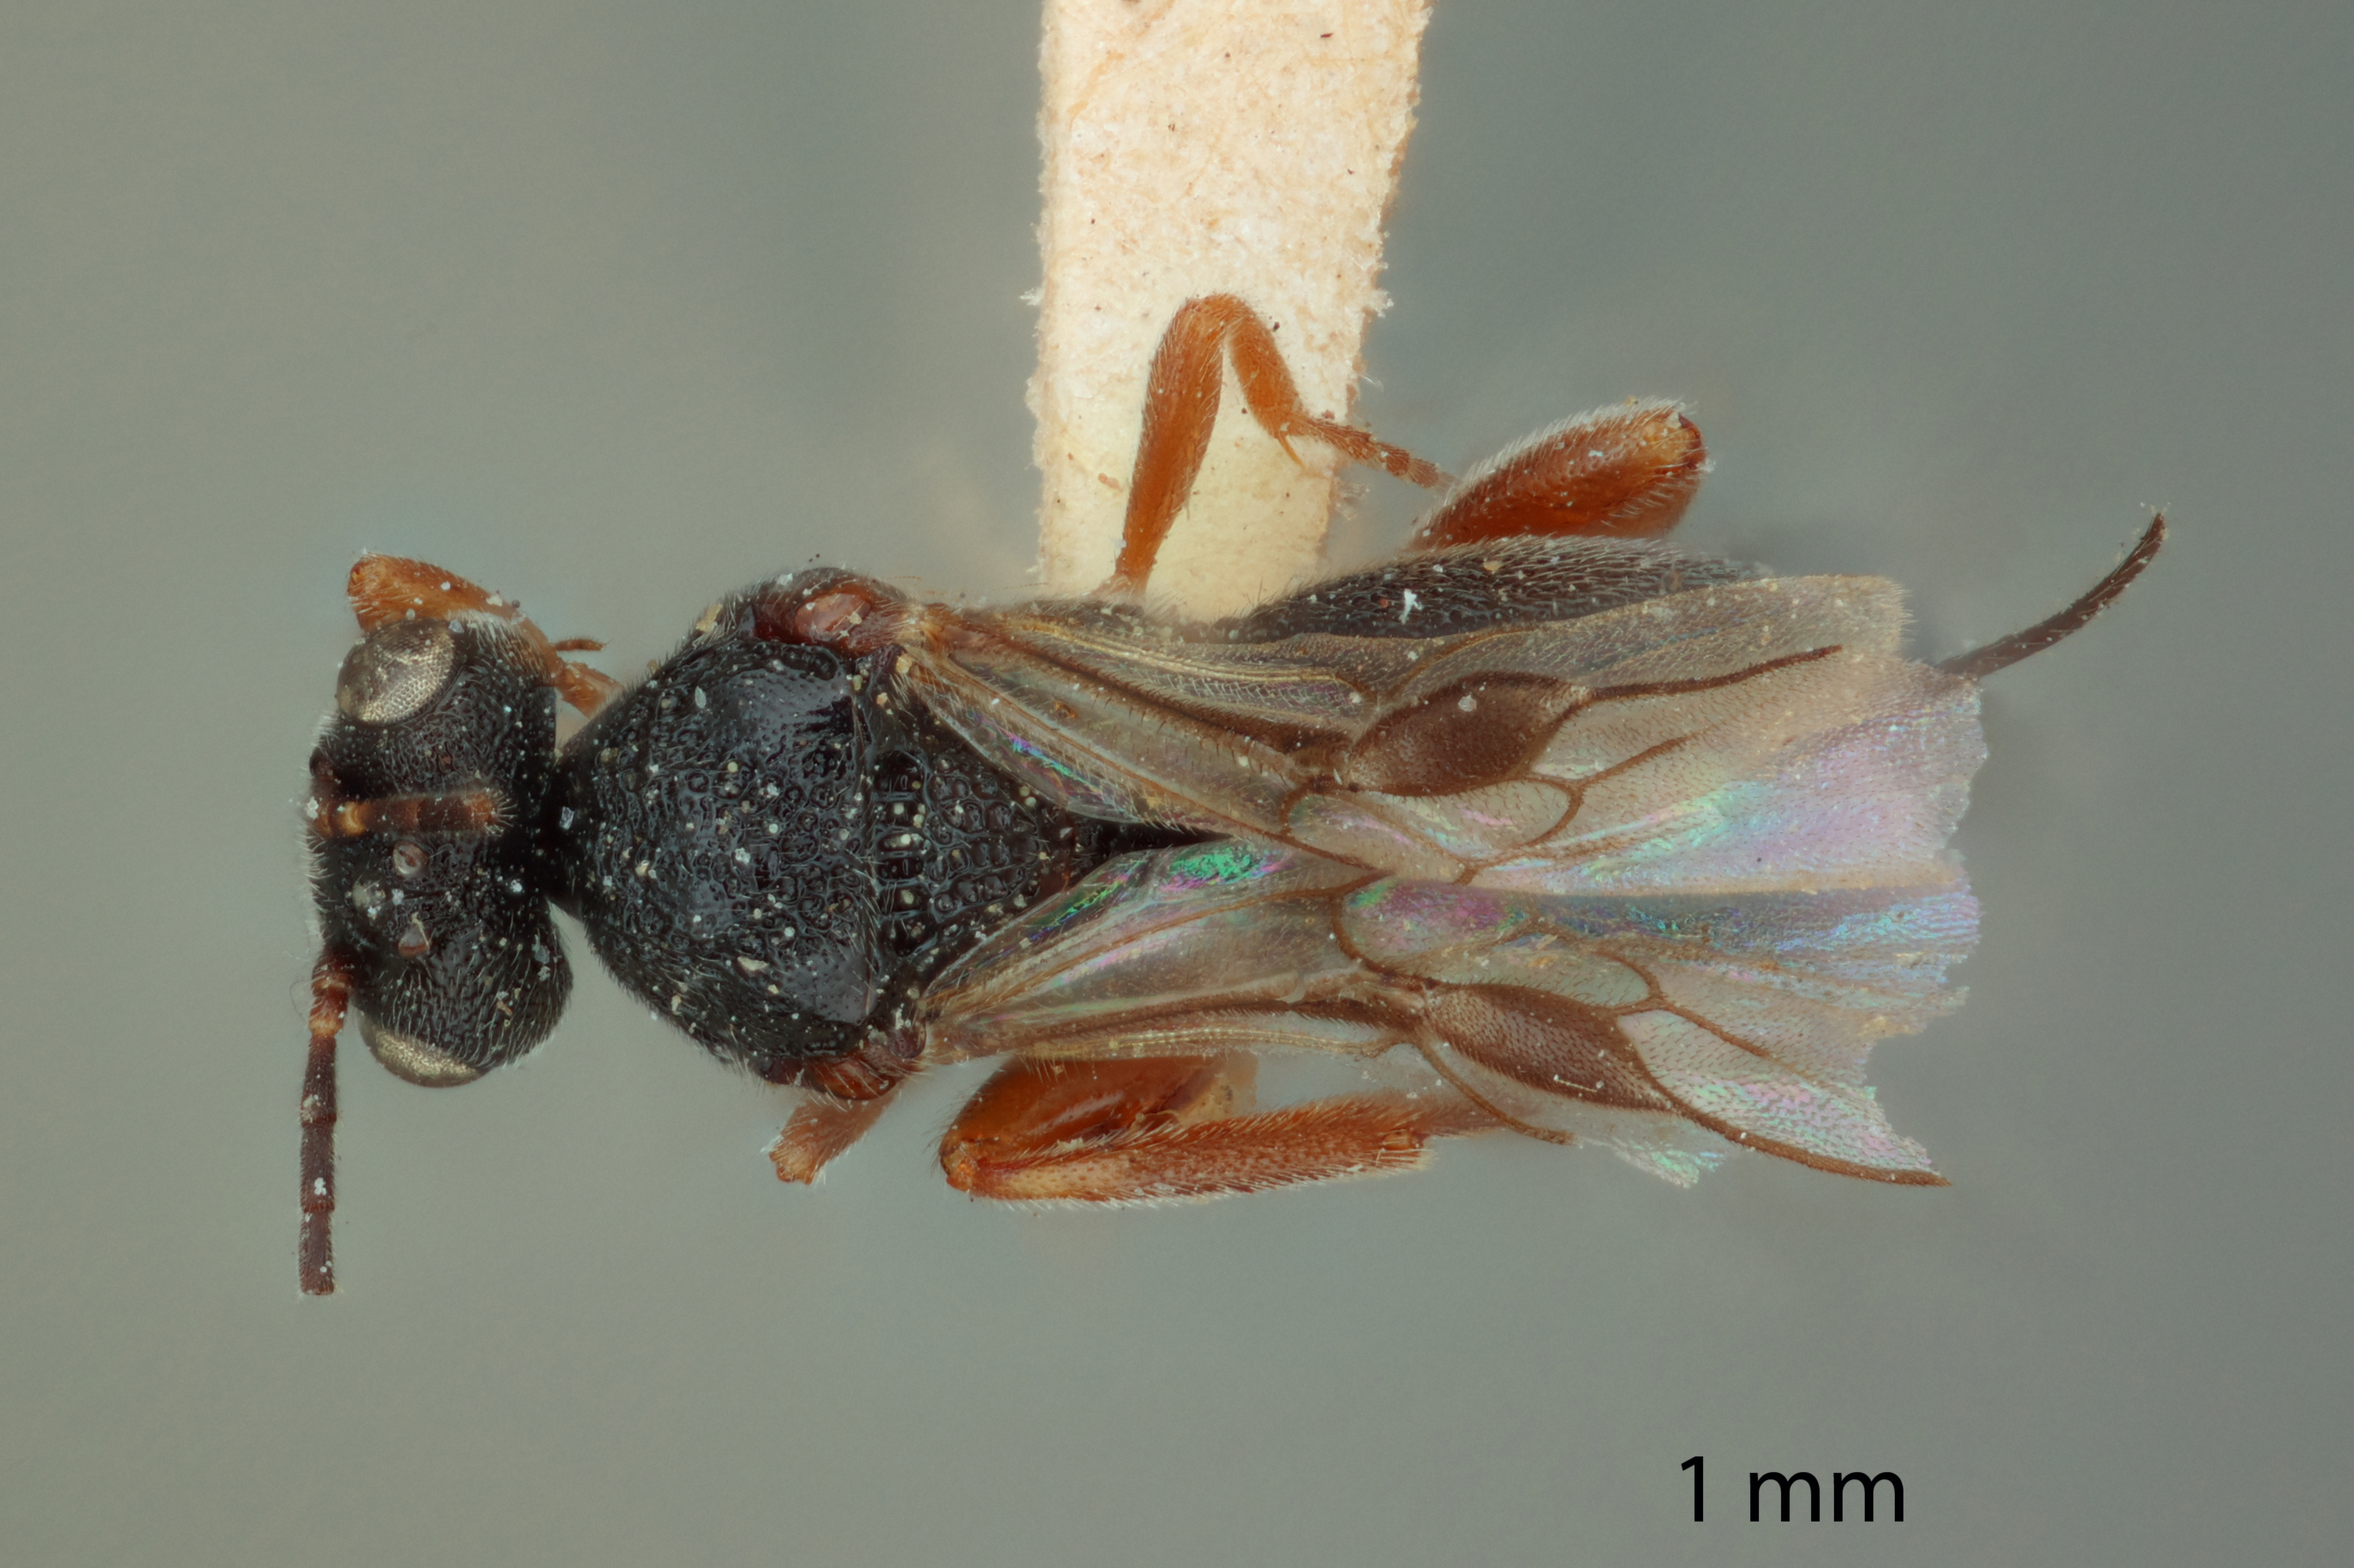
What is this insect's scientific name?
Urosigalphus acutulus
